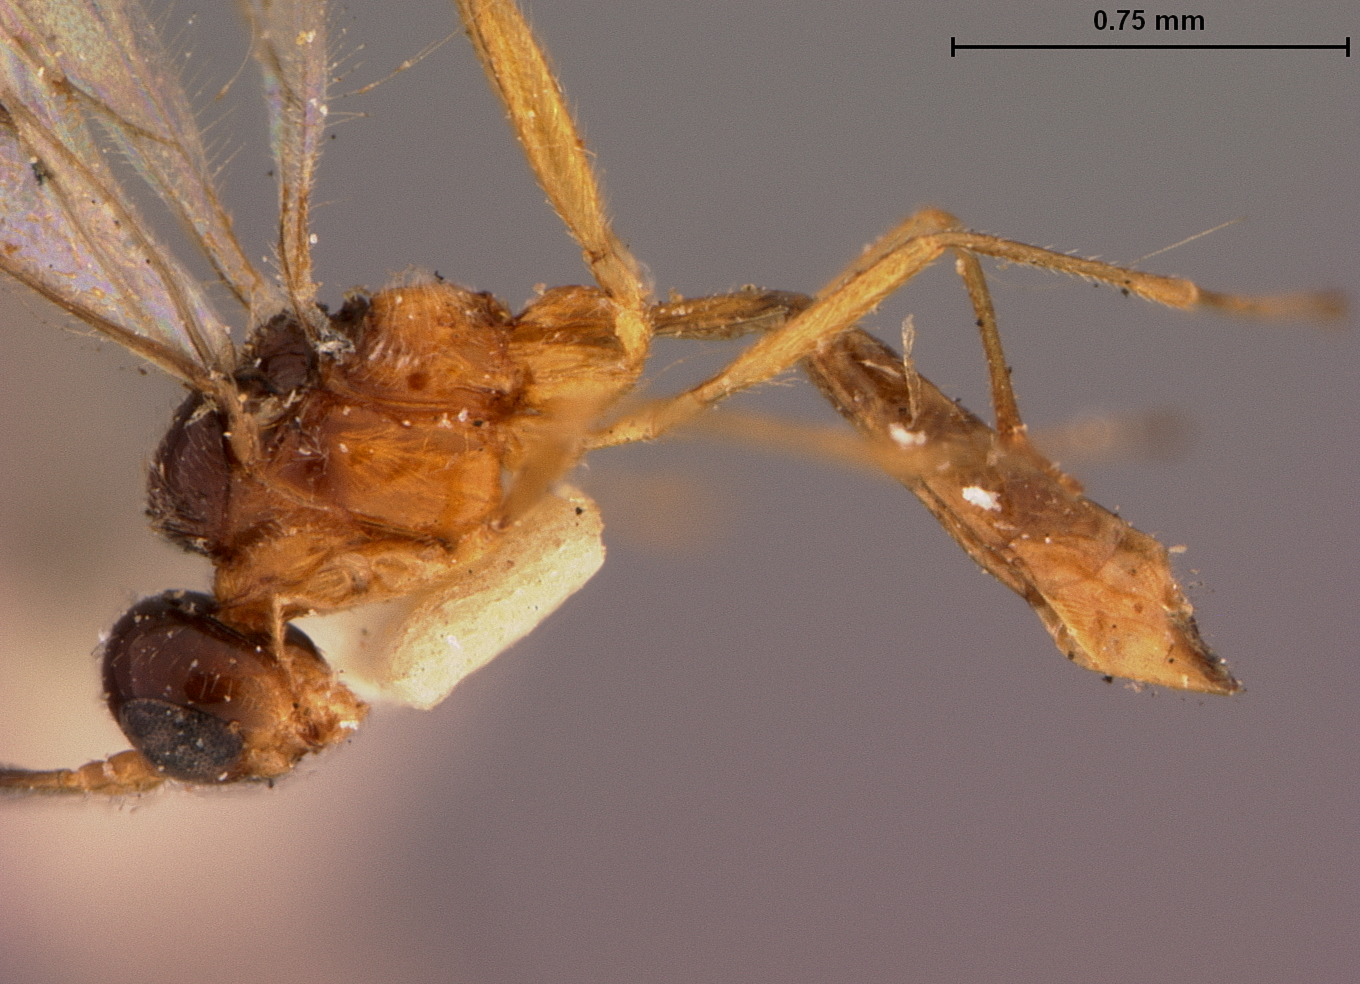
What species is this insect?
Praon virginiensis
